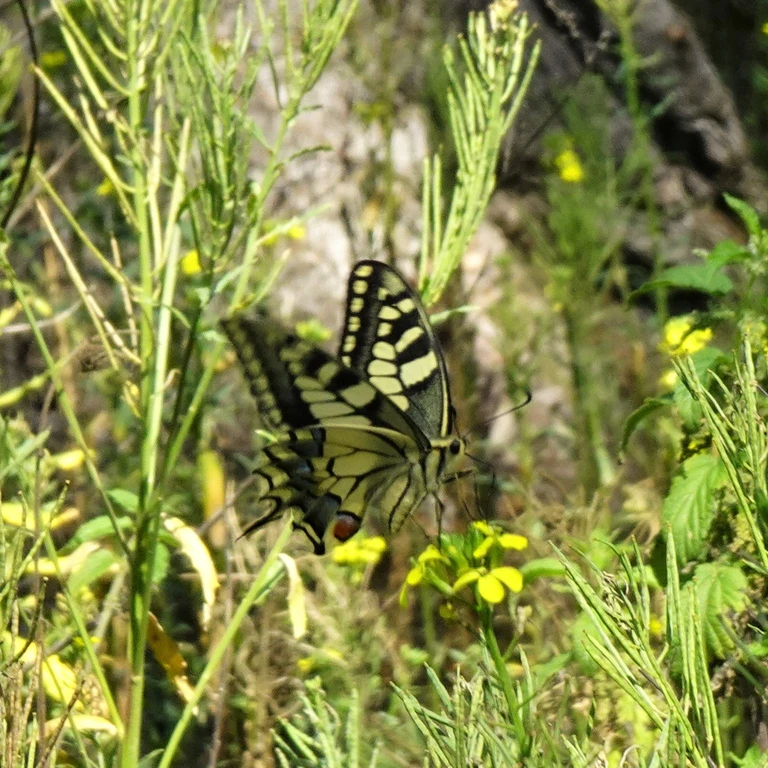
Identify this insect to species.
Papilio machaon
